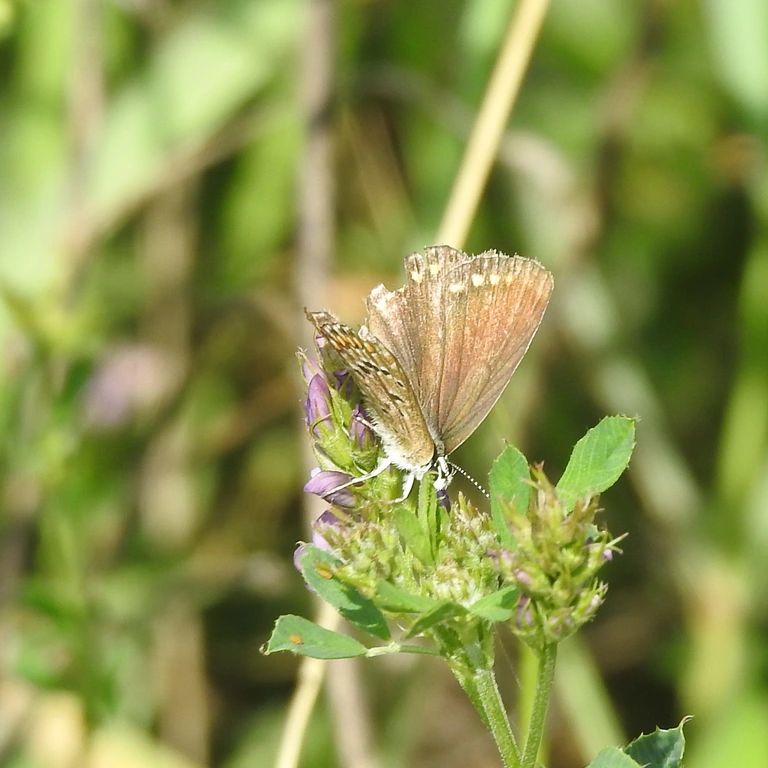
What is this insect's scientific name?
Polyommatus icarus
